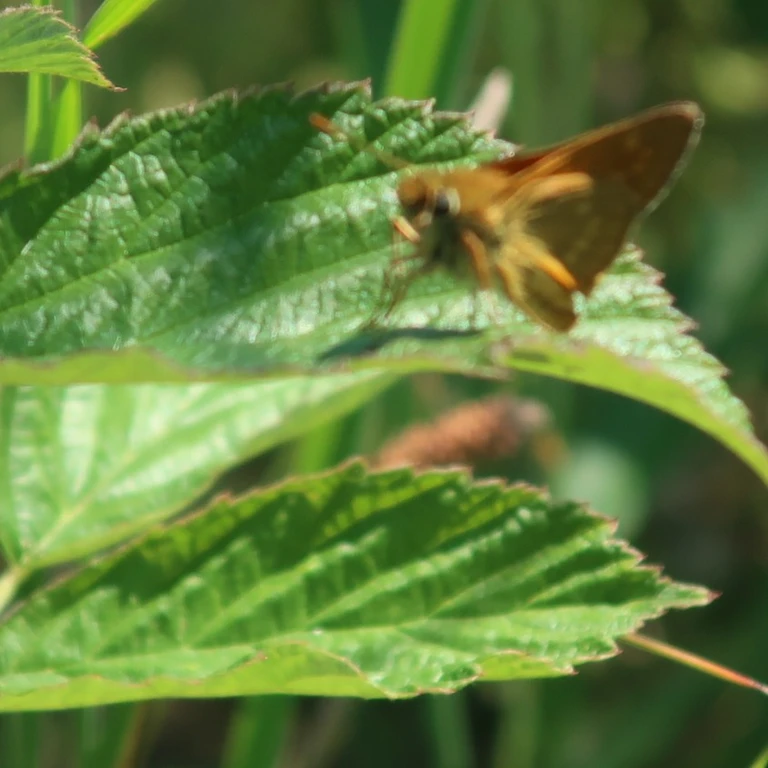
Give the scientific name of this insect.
Ochlodes sylvanus (also Ochlodes venata)
